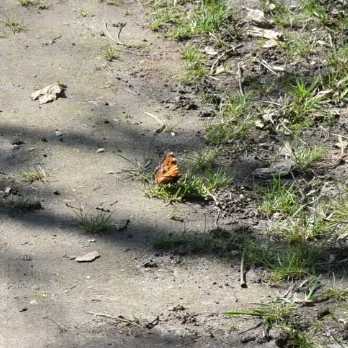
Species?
Nymphalis polychloros
